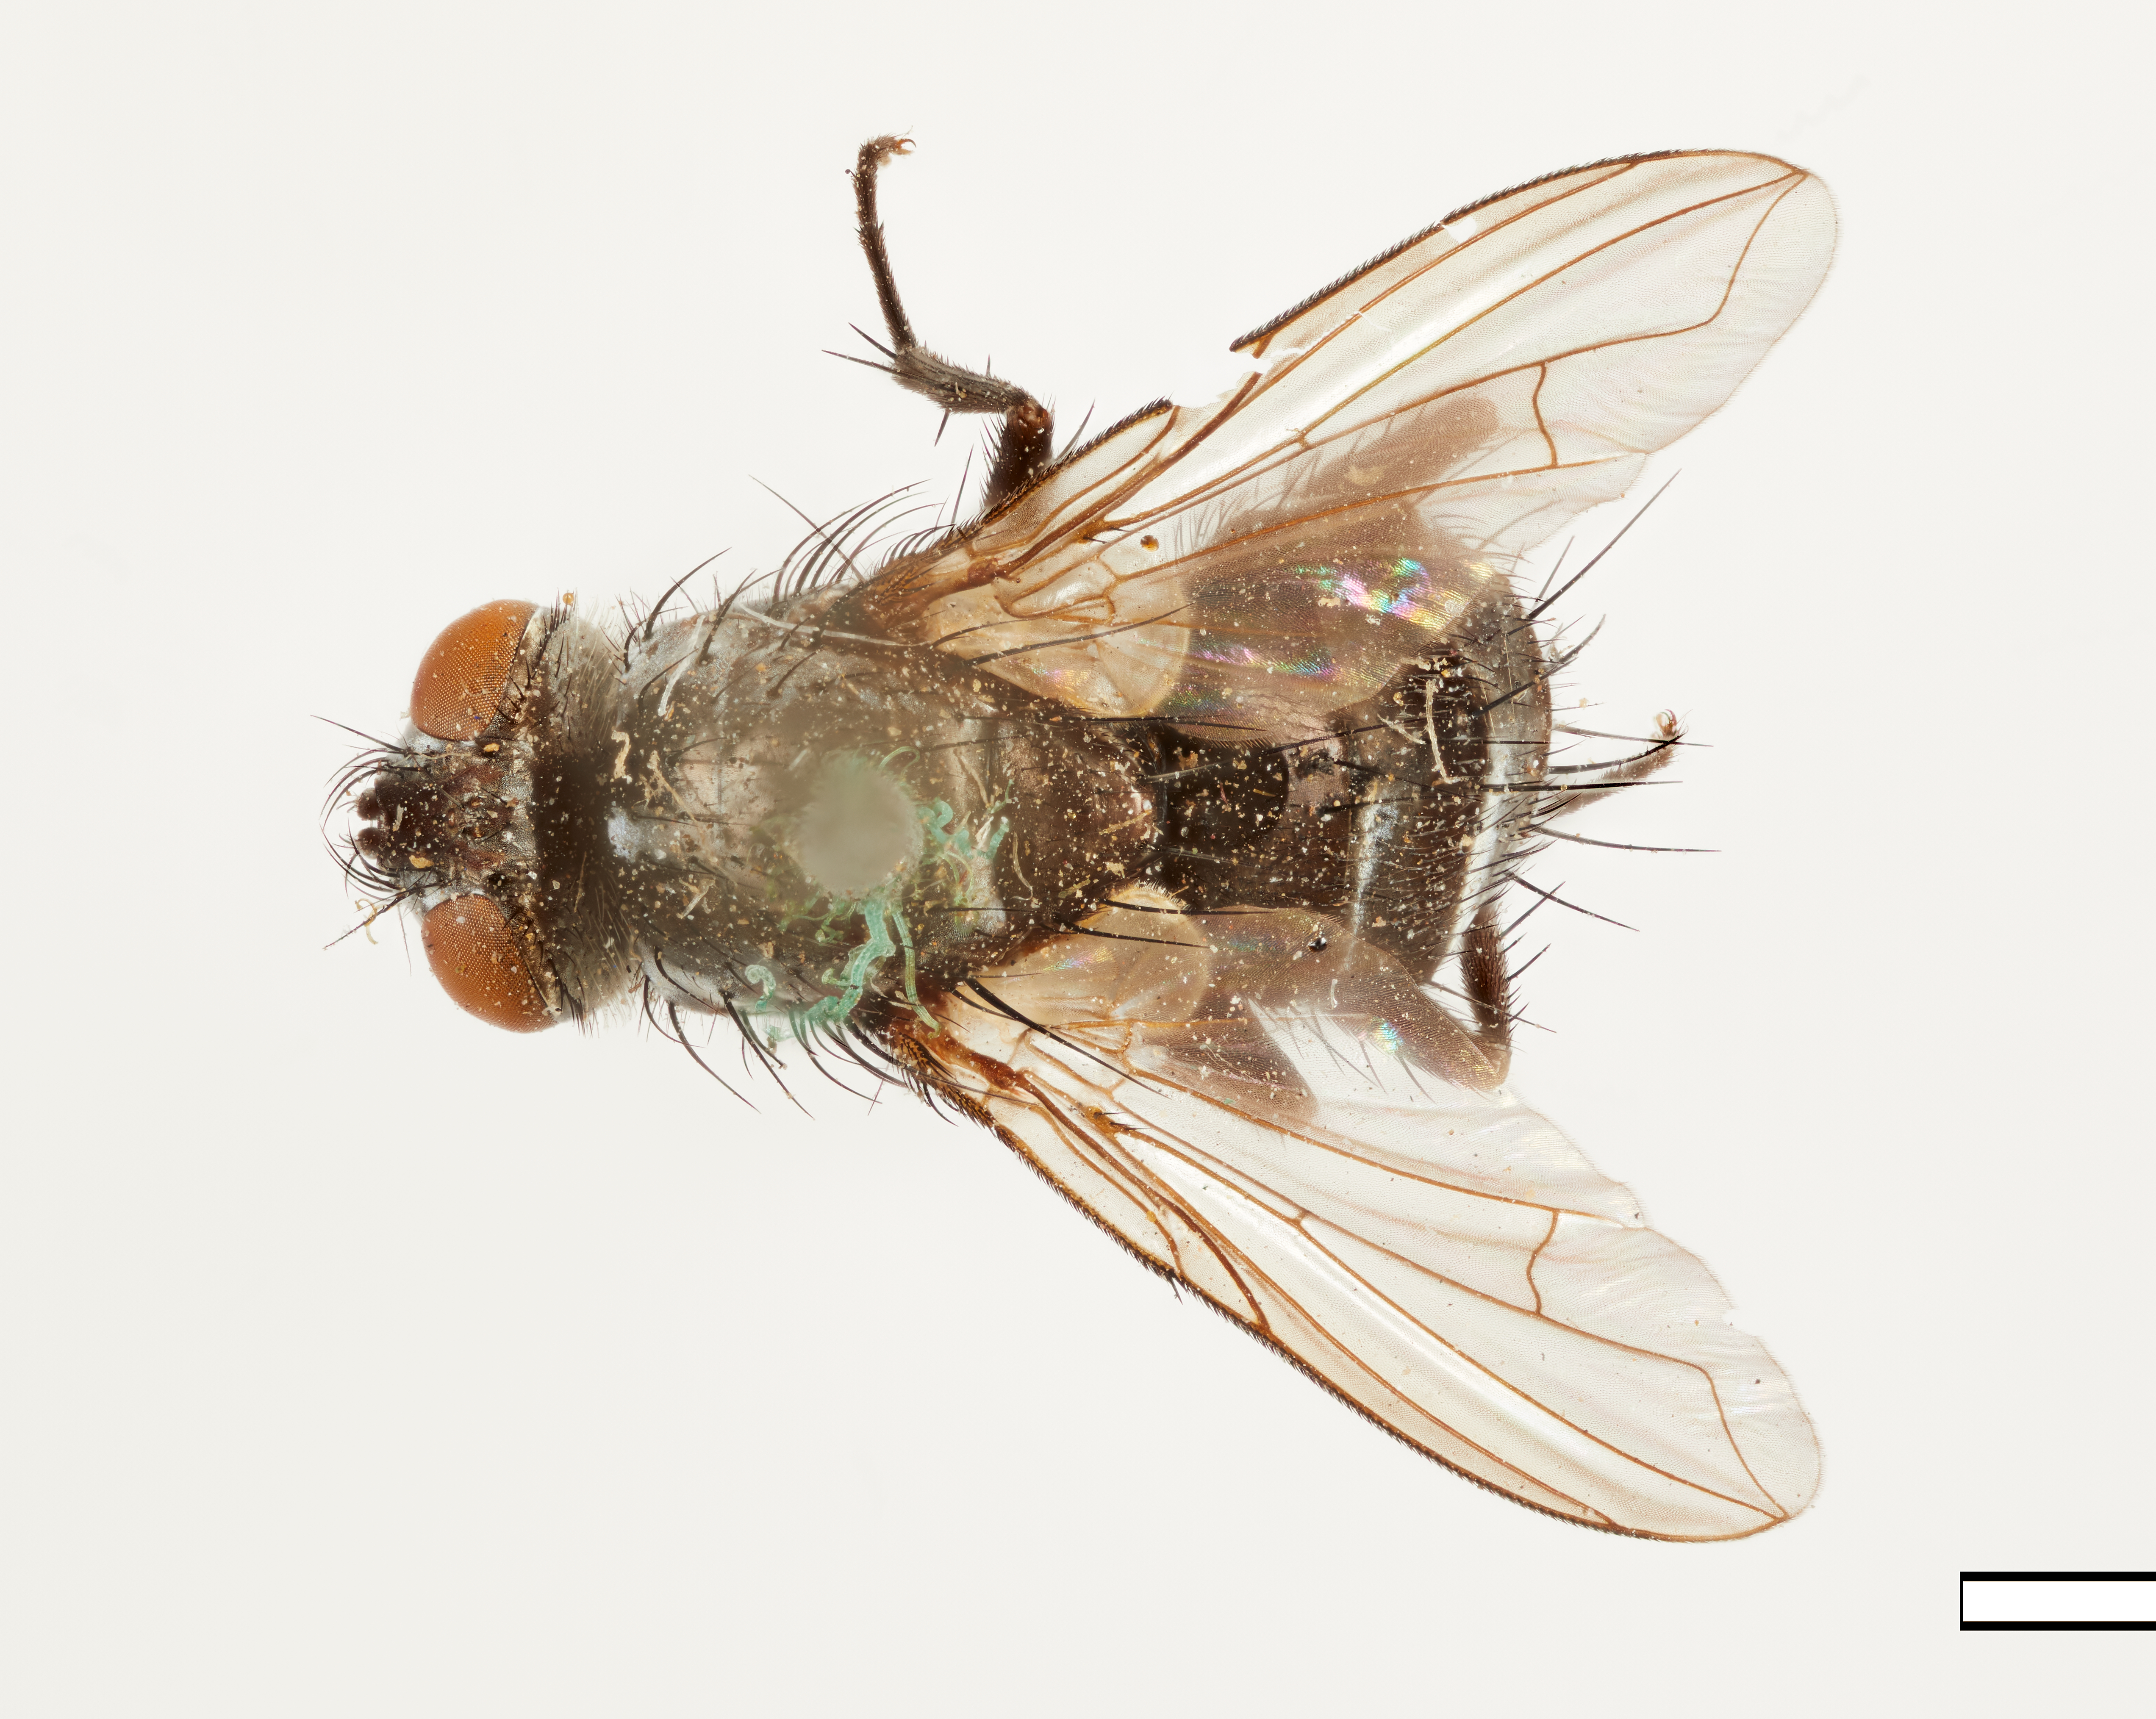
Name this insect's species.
Hypostena degeerioides
